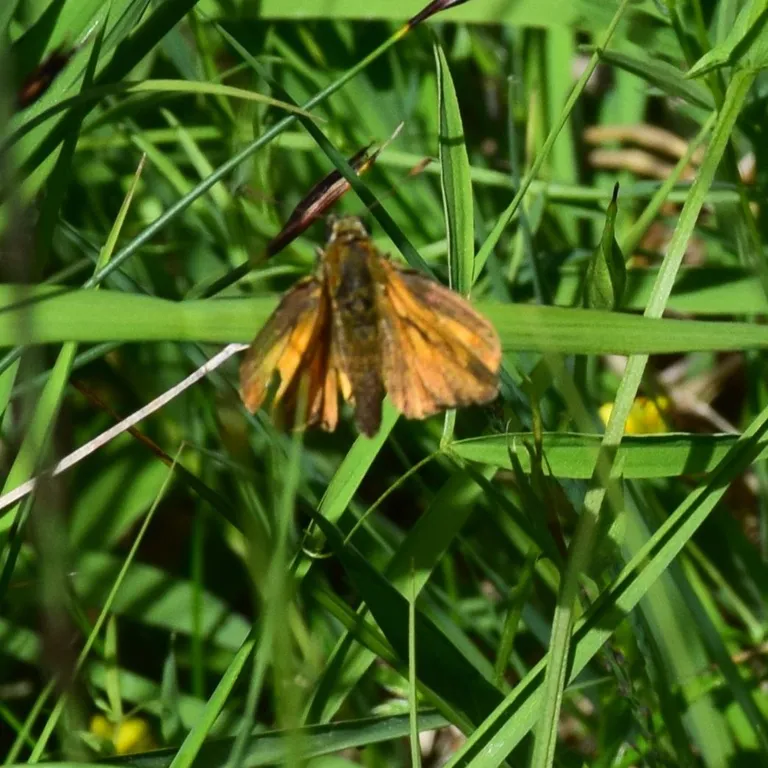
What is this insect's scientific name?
Ochlodes sylvanus (also Ochlodes venata)
